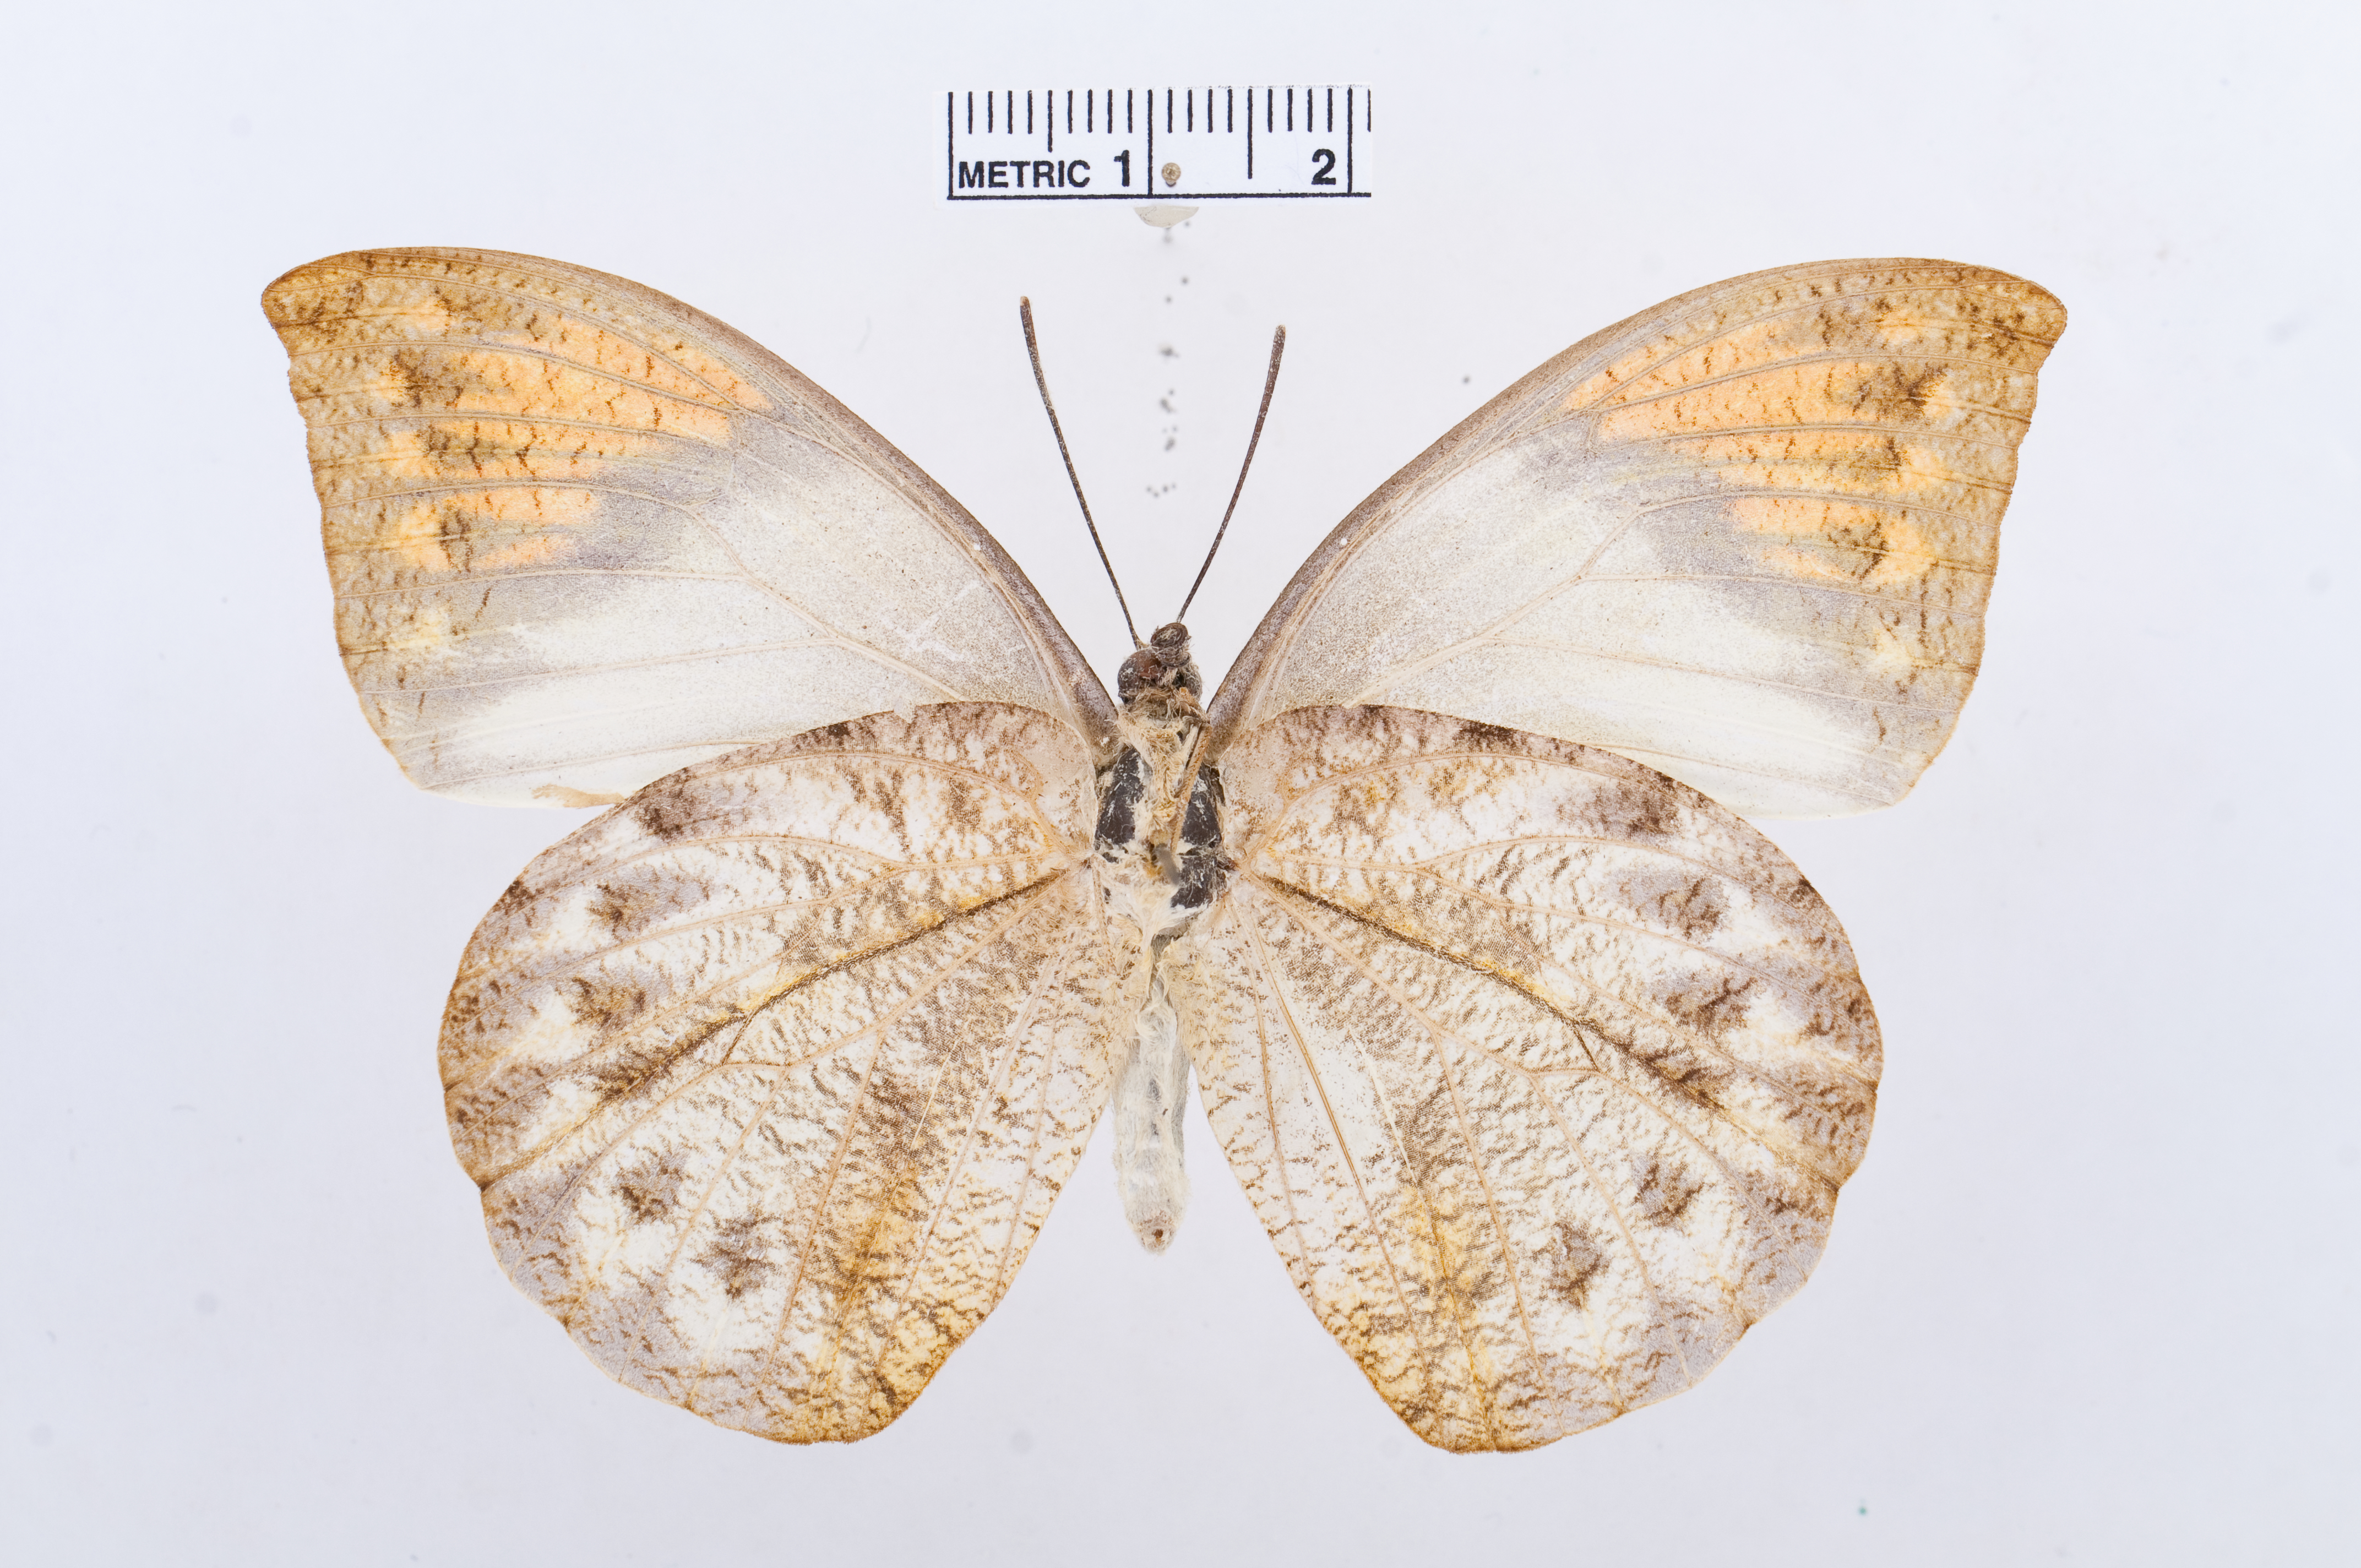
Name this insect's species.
Hebomoia glaucippe
